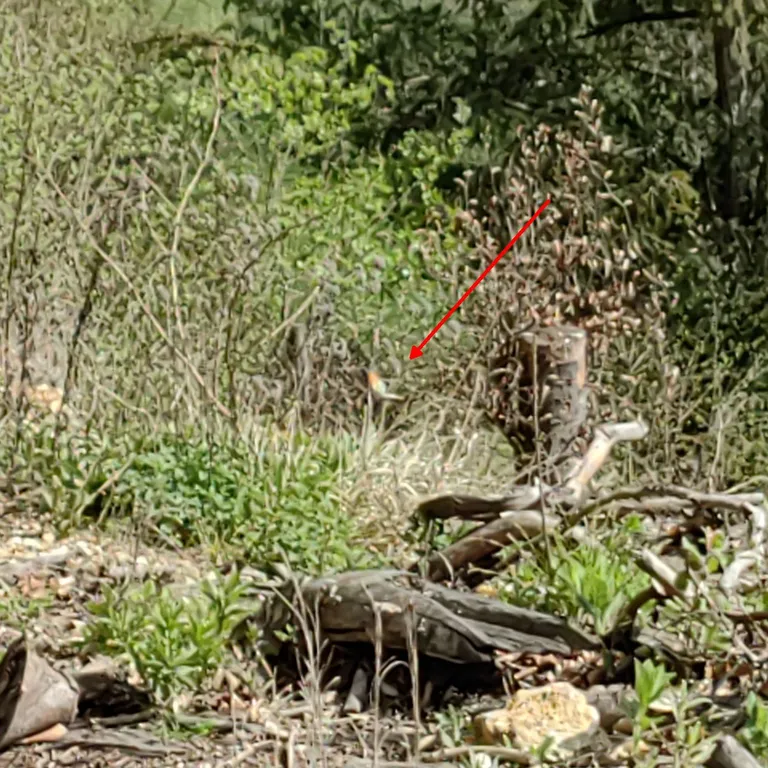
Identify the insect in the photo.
Anthocharis cardamines
